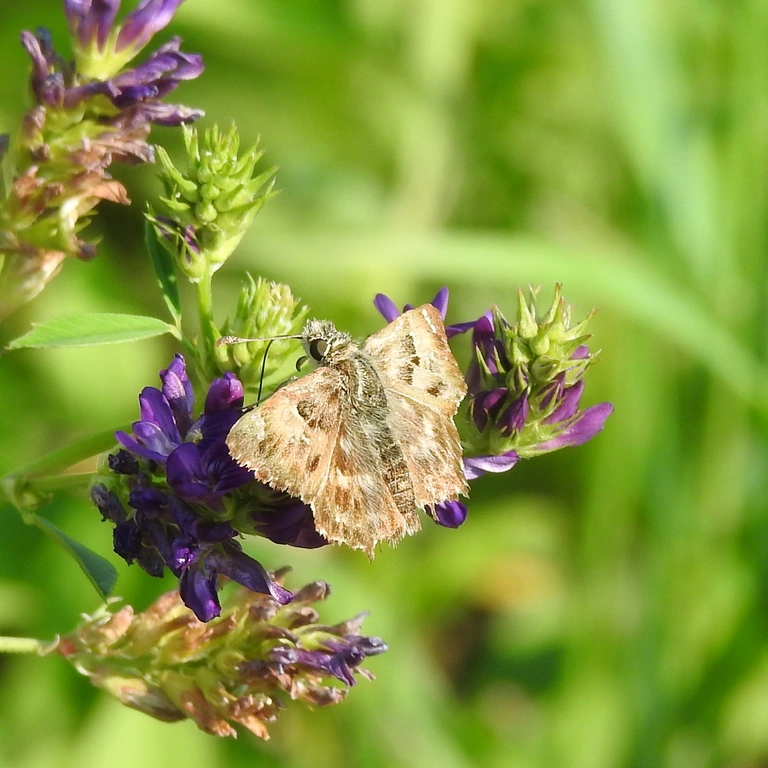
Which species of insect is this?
Carcharodus alceae
